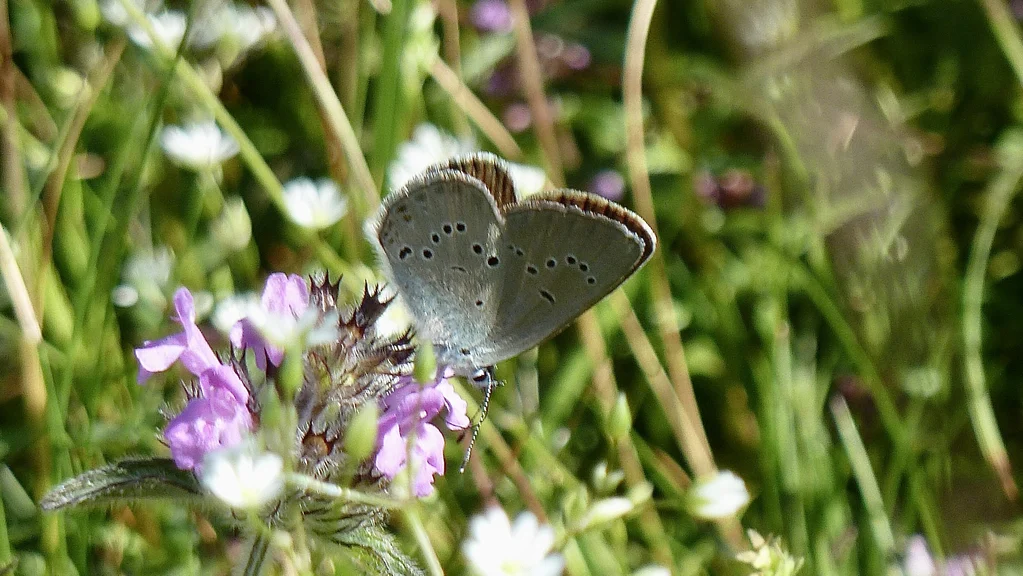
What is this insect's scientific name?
Cyaniris semiargus
